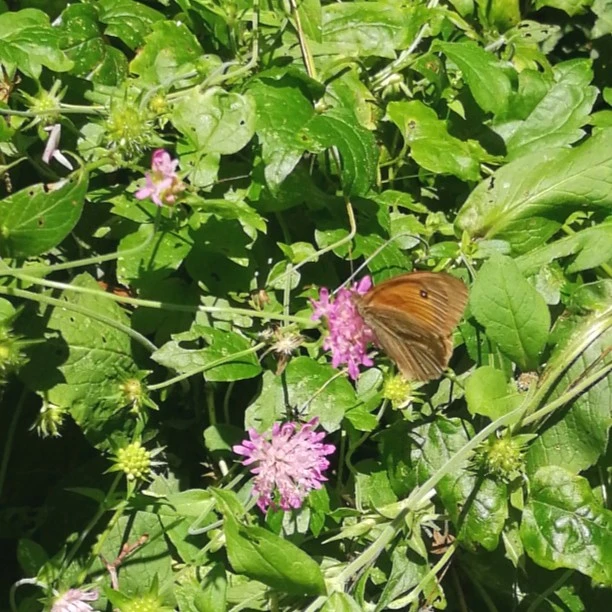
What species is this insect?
Maniola jurtina
